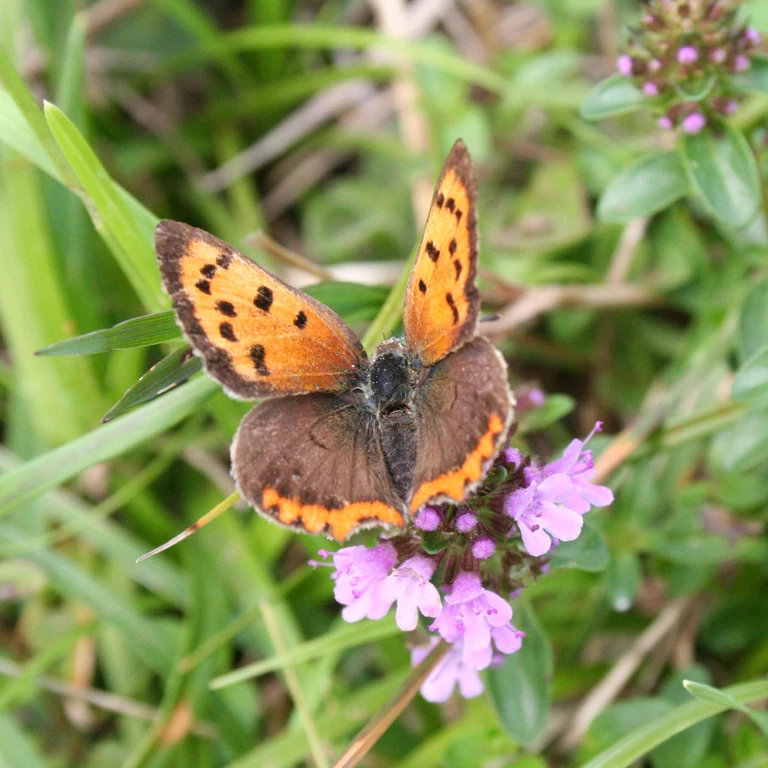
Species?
Lycaena phlaeas
